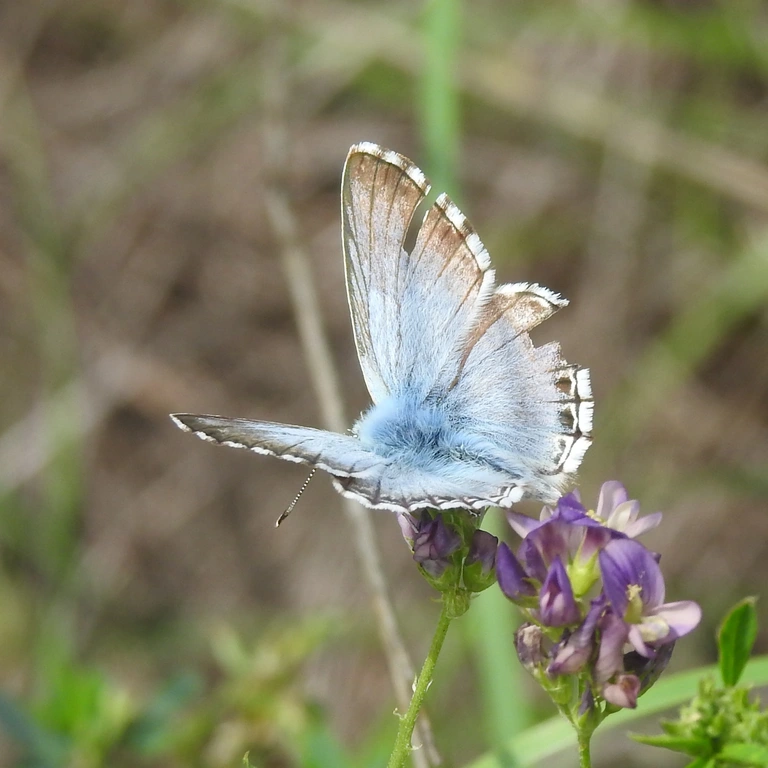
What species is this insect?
Lysandra coridon
